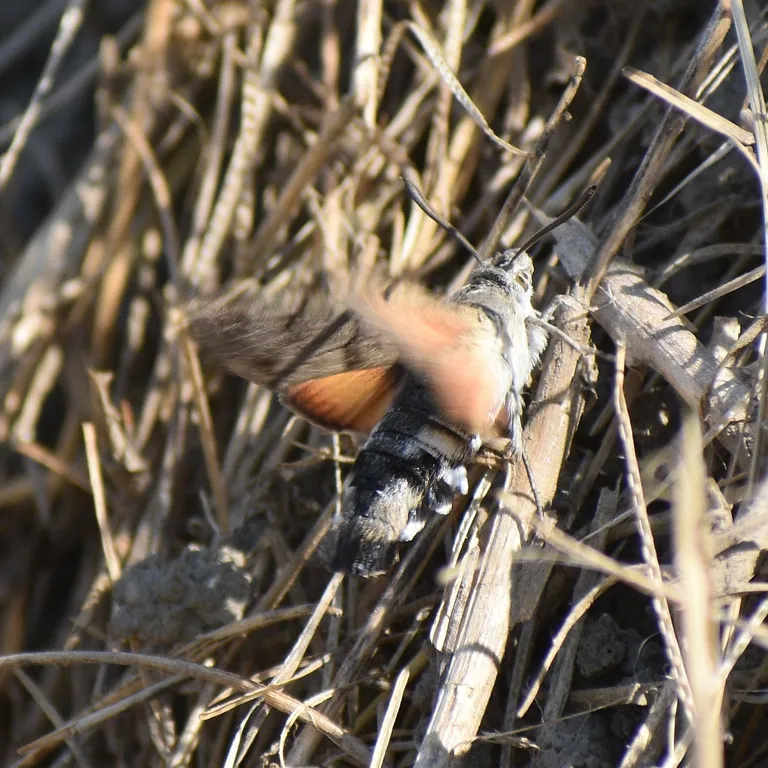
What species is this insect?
Macroglossum stellatarum
